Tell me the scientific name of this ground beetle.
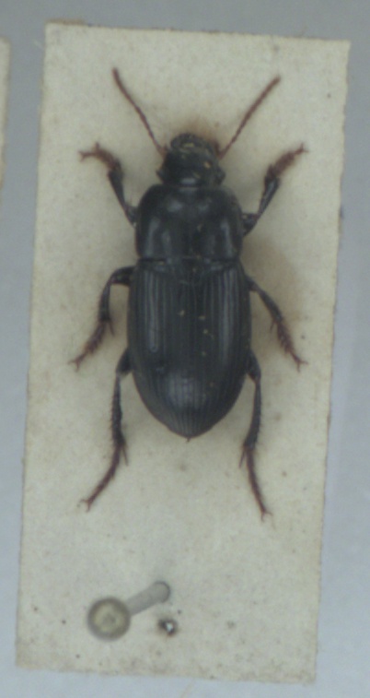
Harpalus tardus
